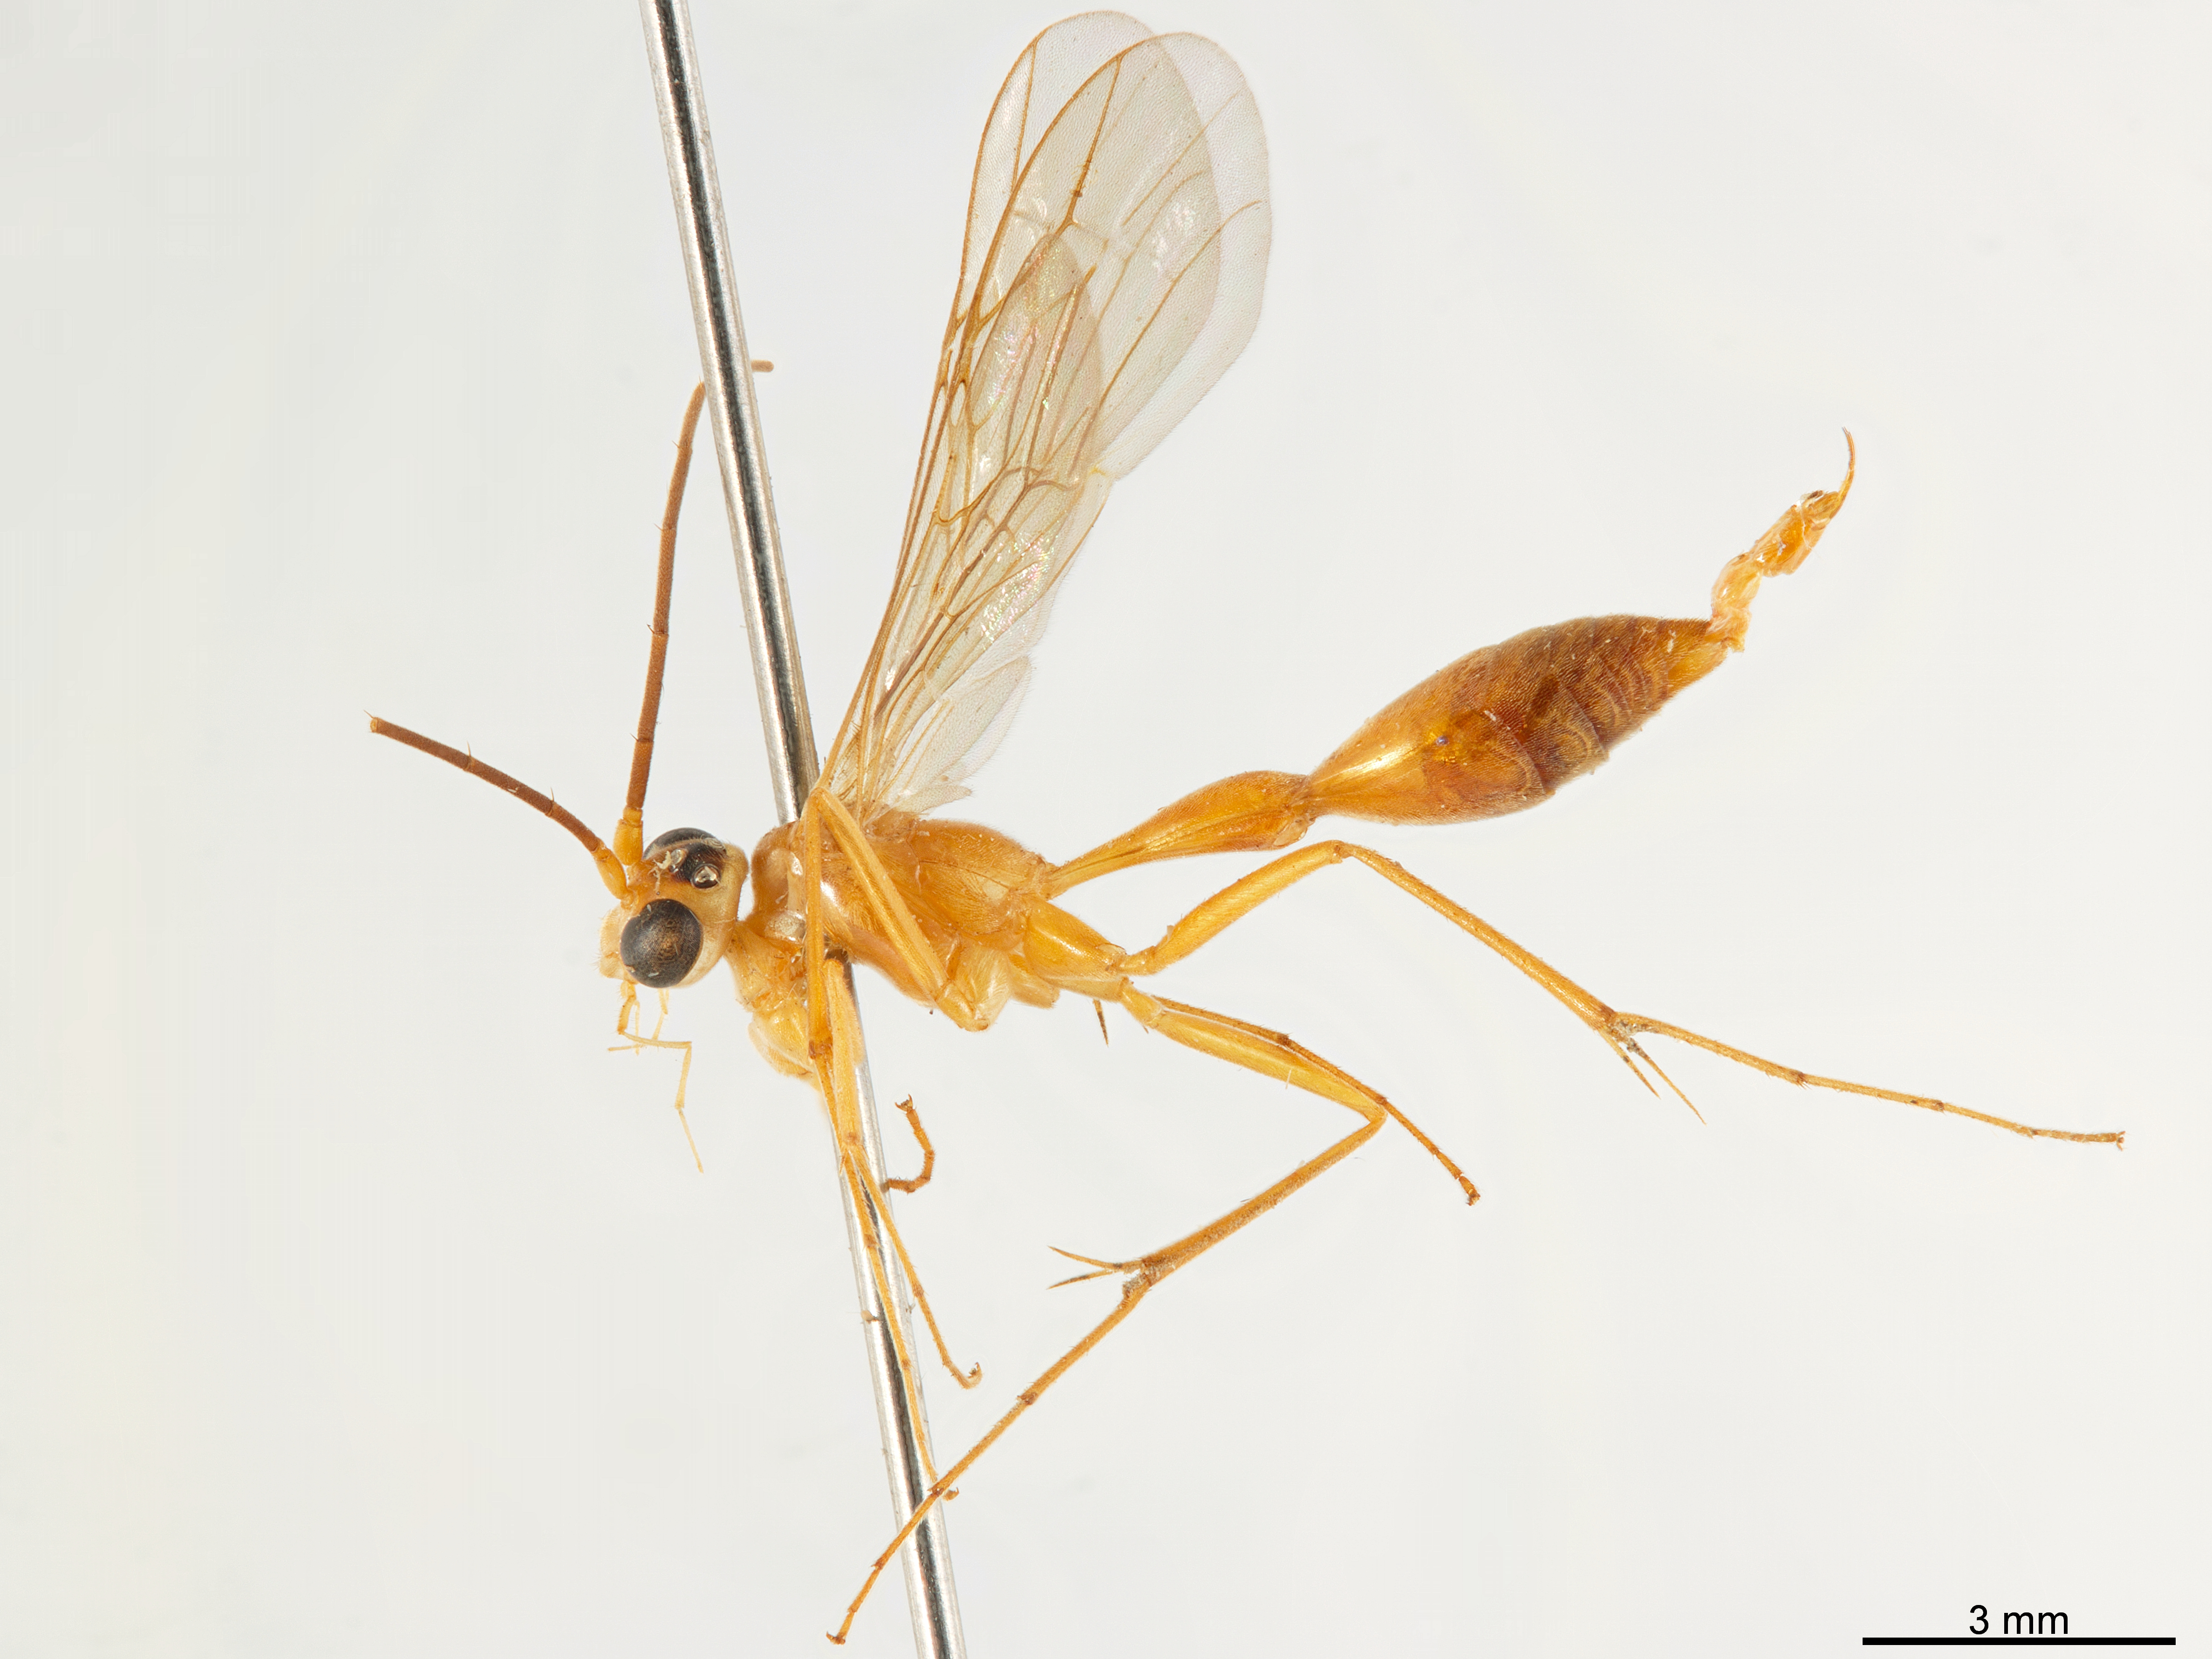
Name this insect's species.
Rhopalosoma nearcticum
